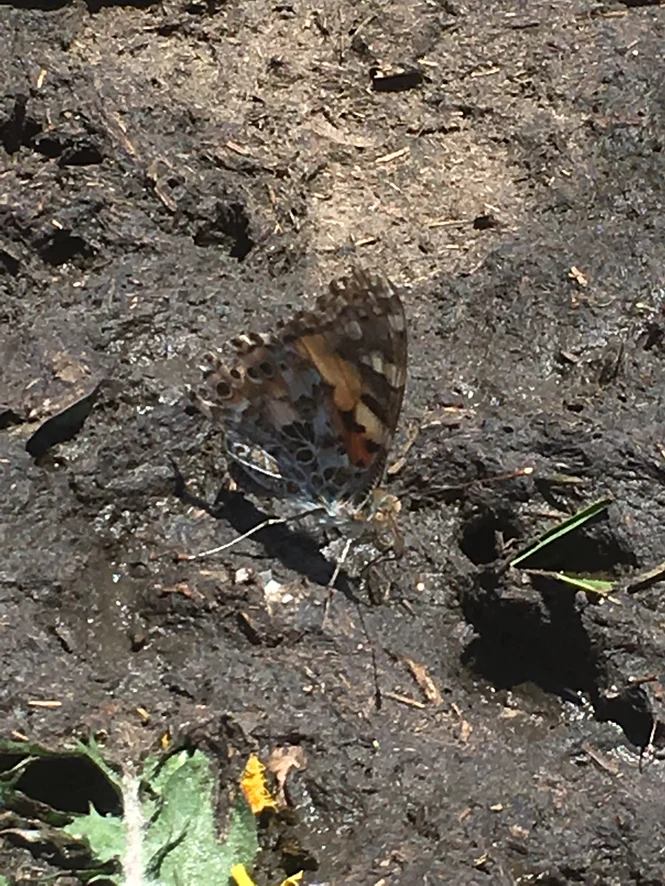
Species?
Vanessa cardui
